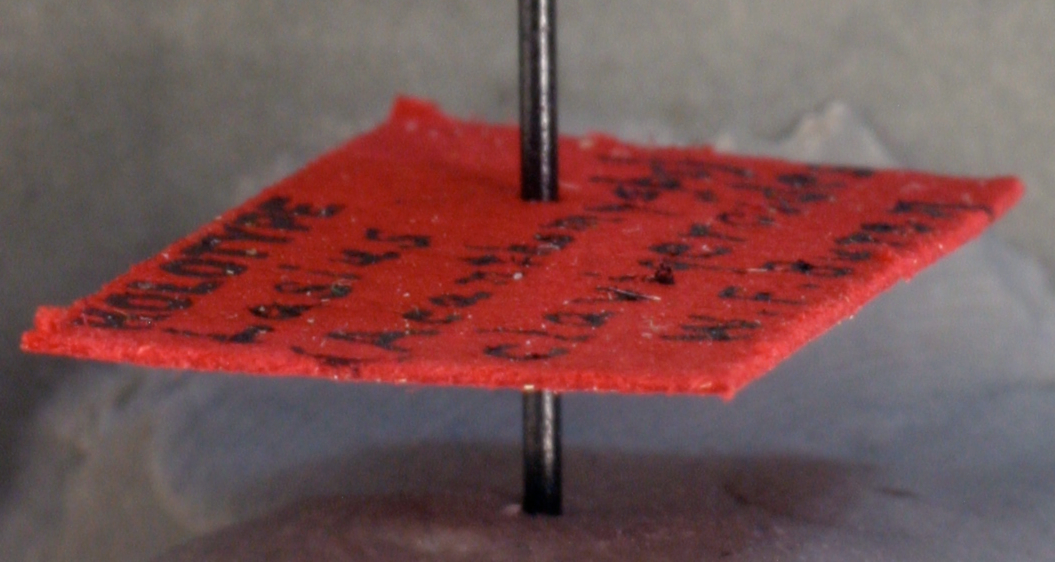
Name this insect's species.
Lasius clavigeroides
